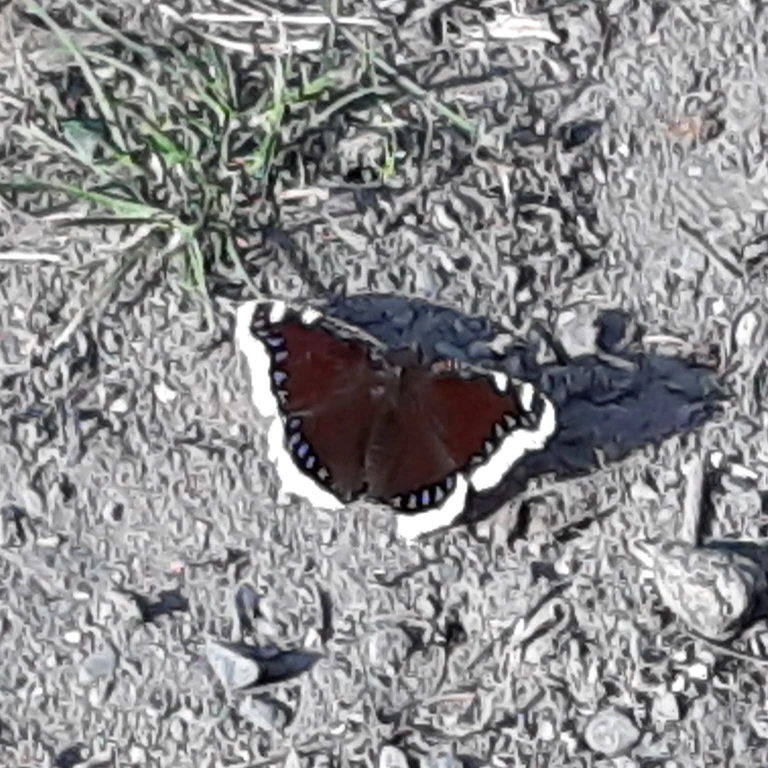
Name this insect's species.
Nymphalis antiopa
